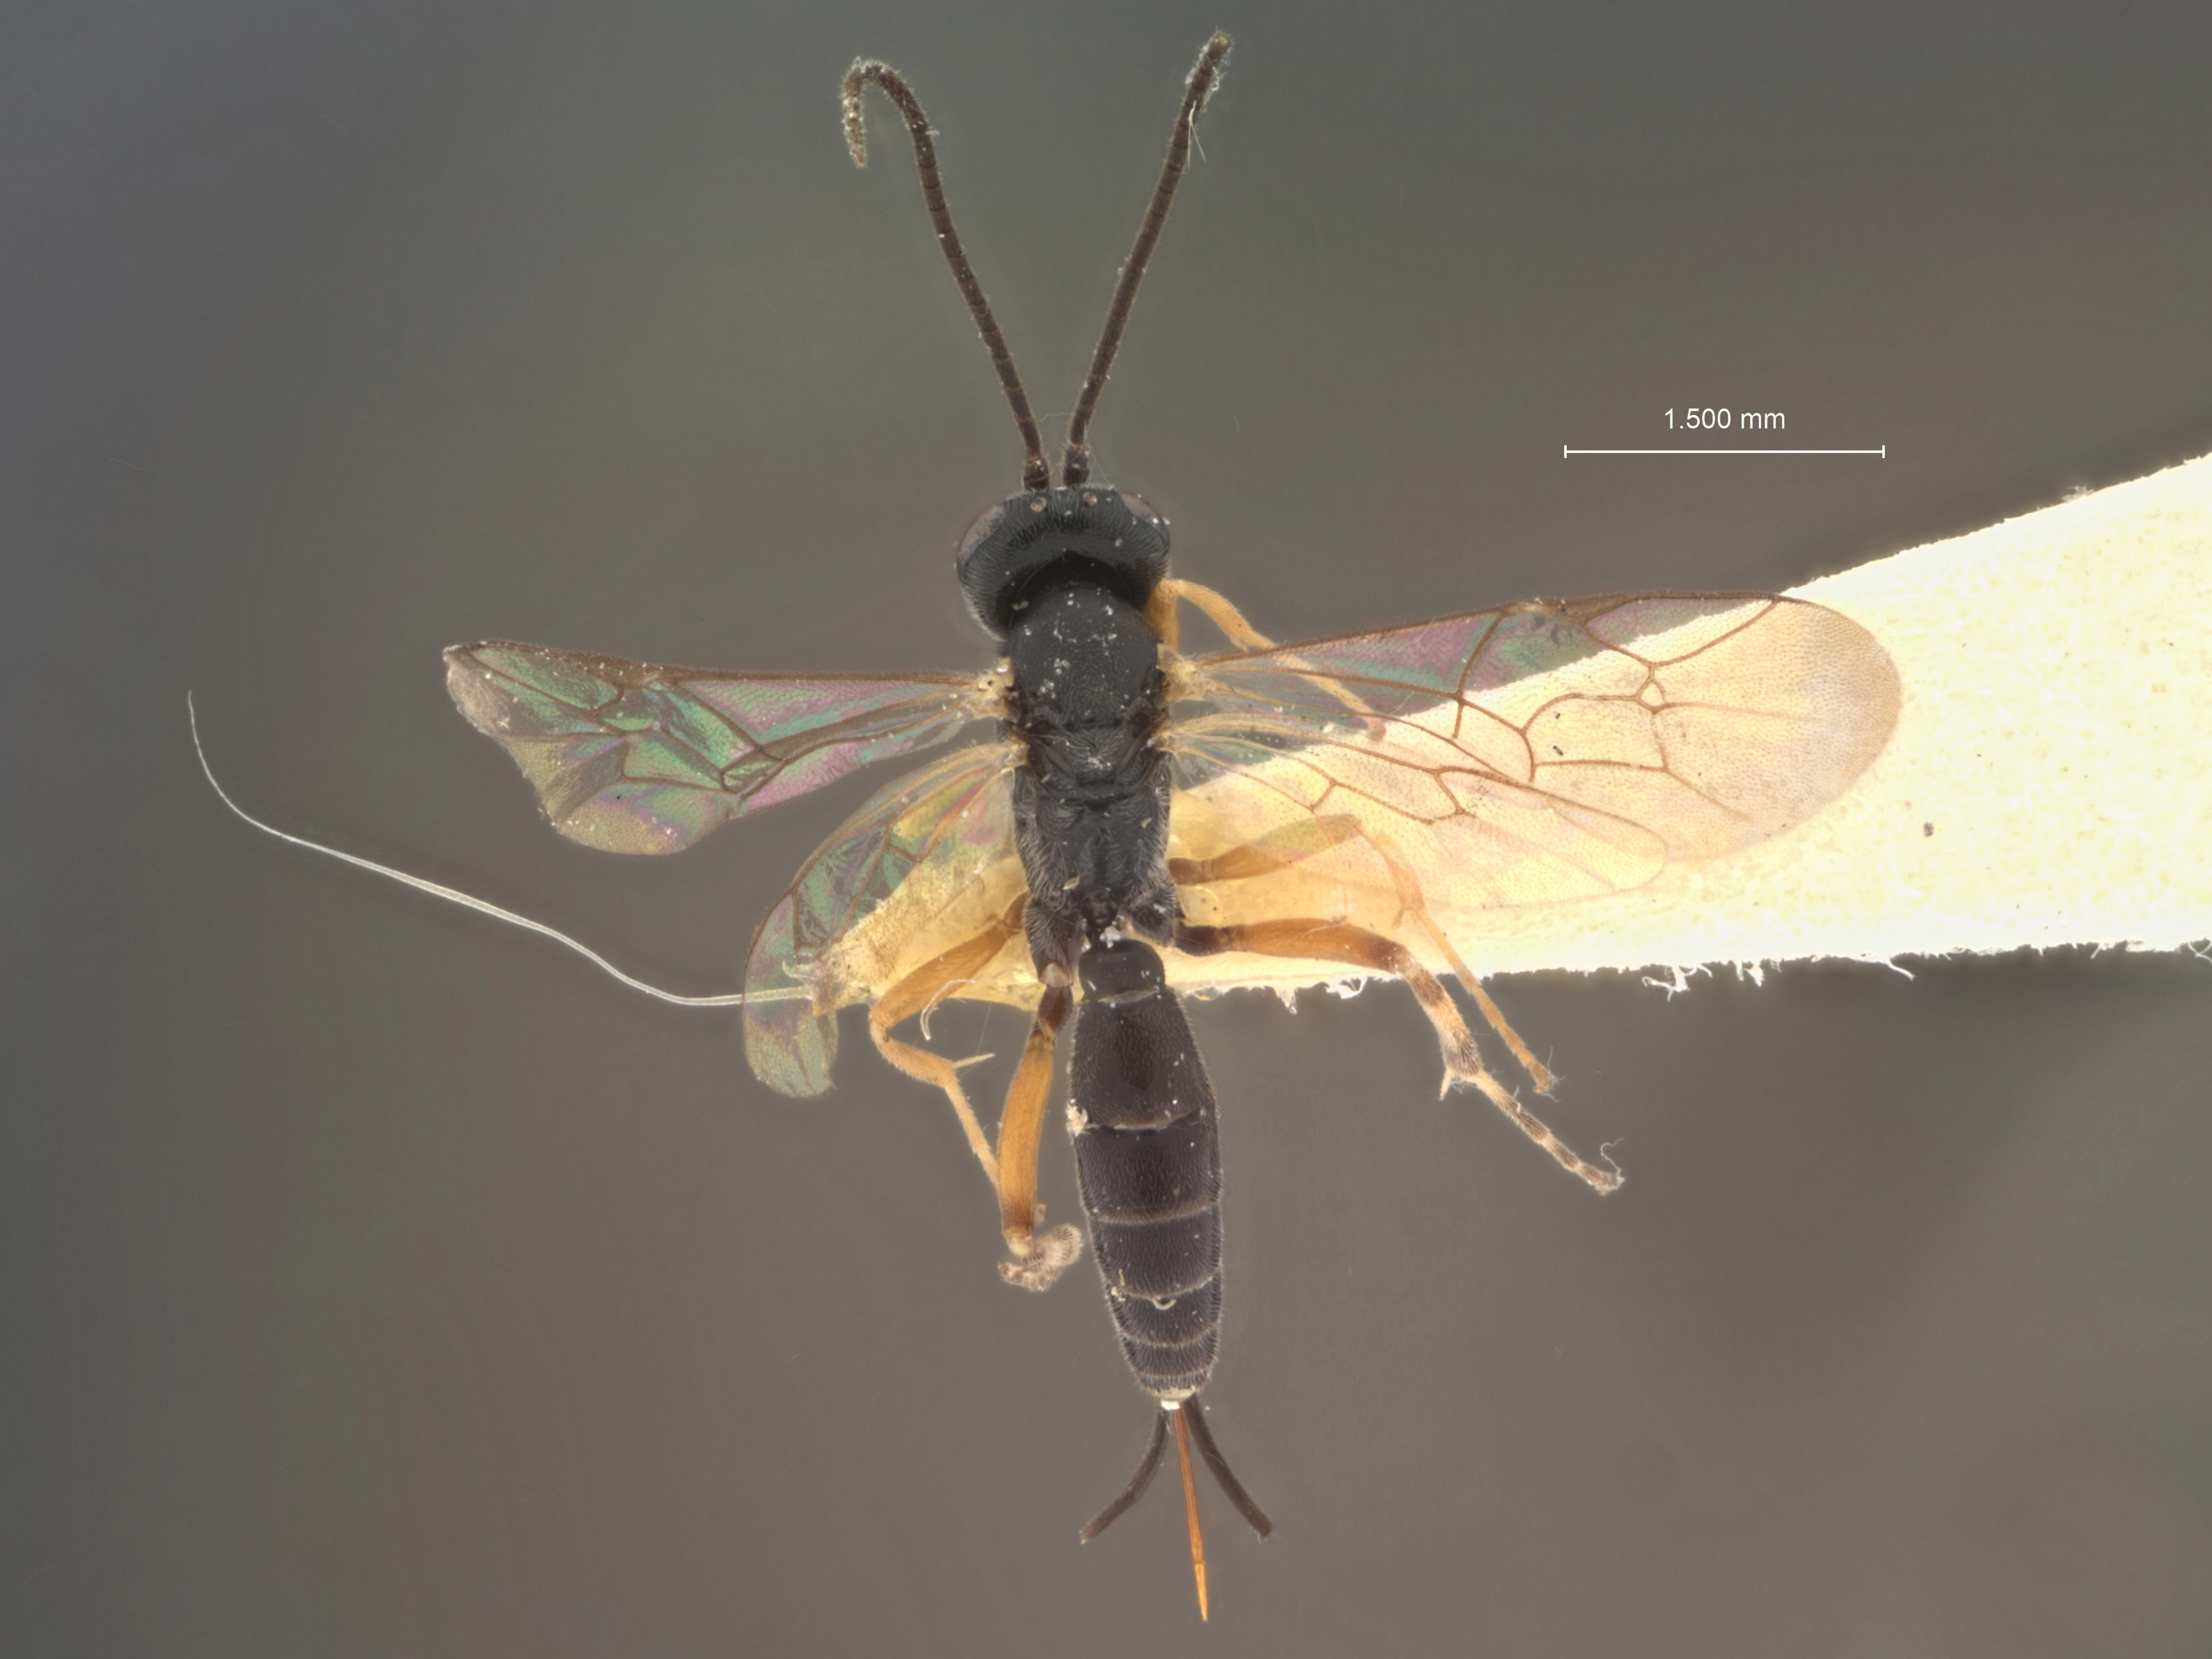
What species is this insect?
Sinophorus cotidianus
